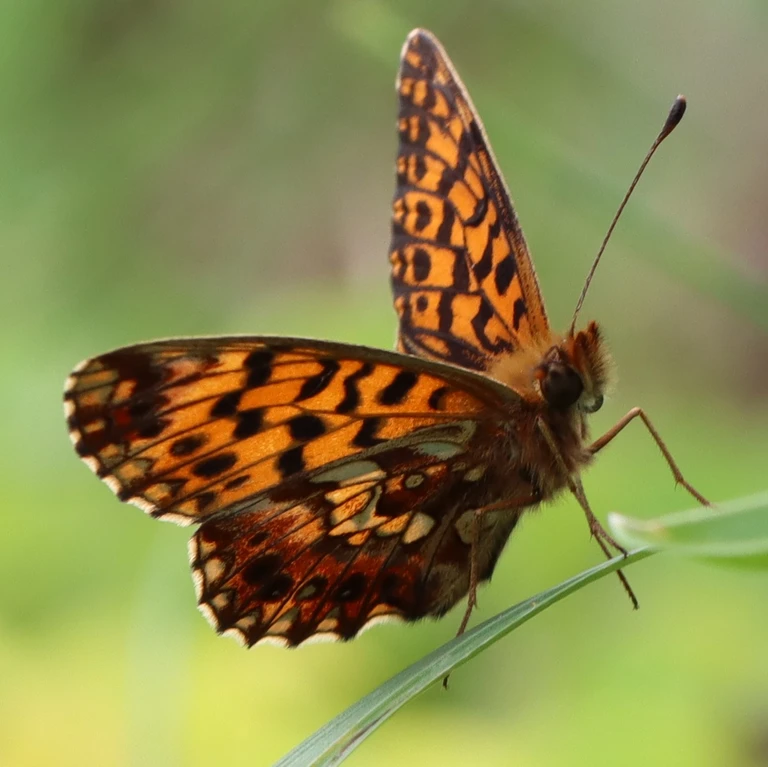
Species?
Boloria dia
